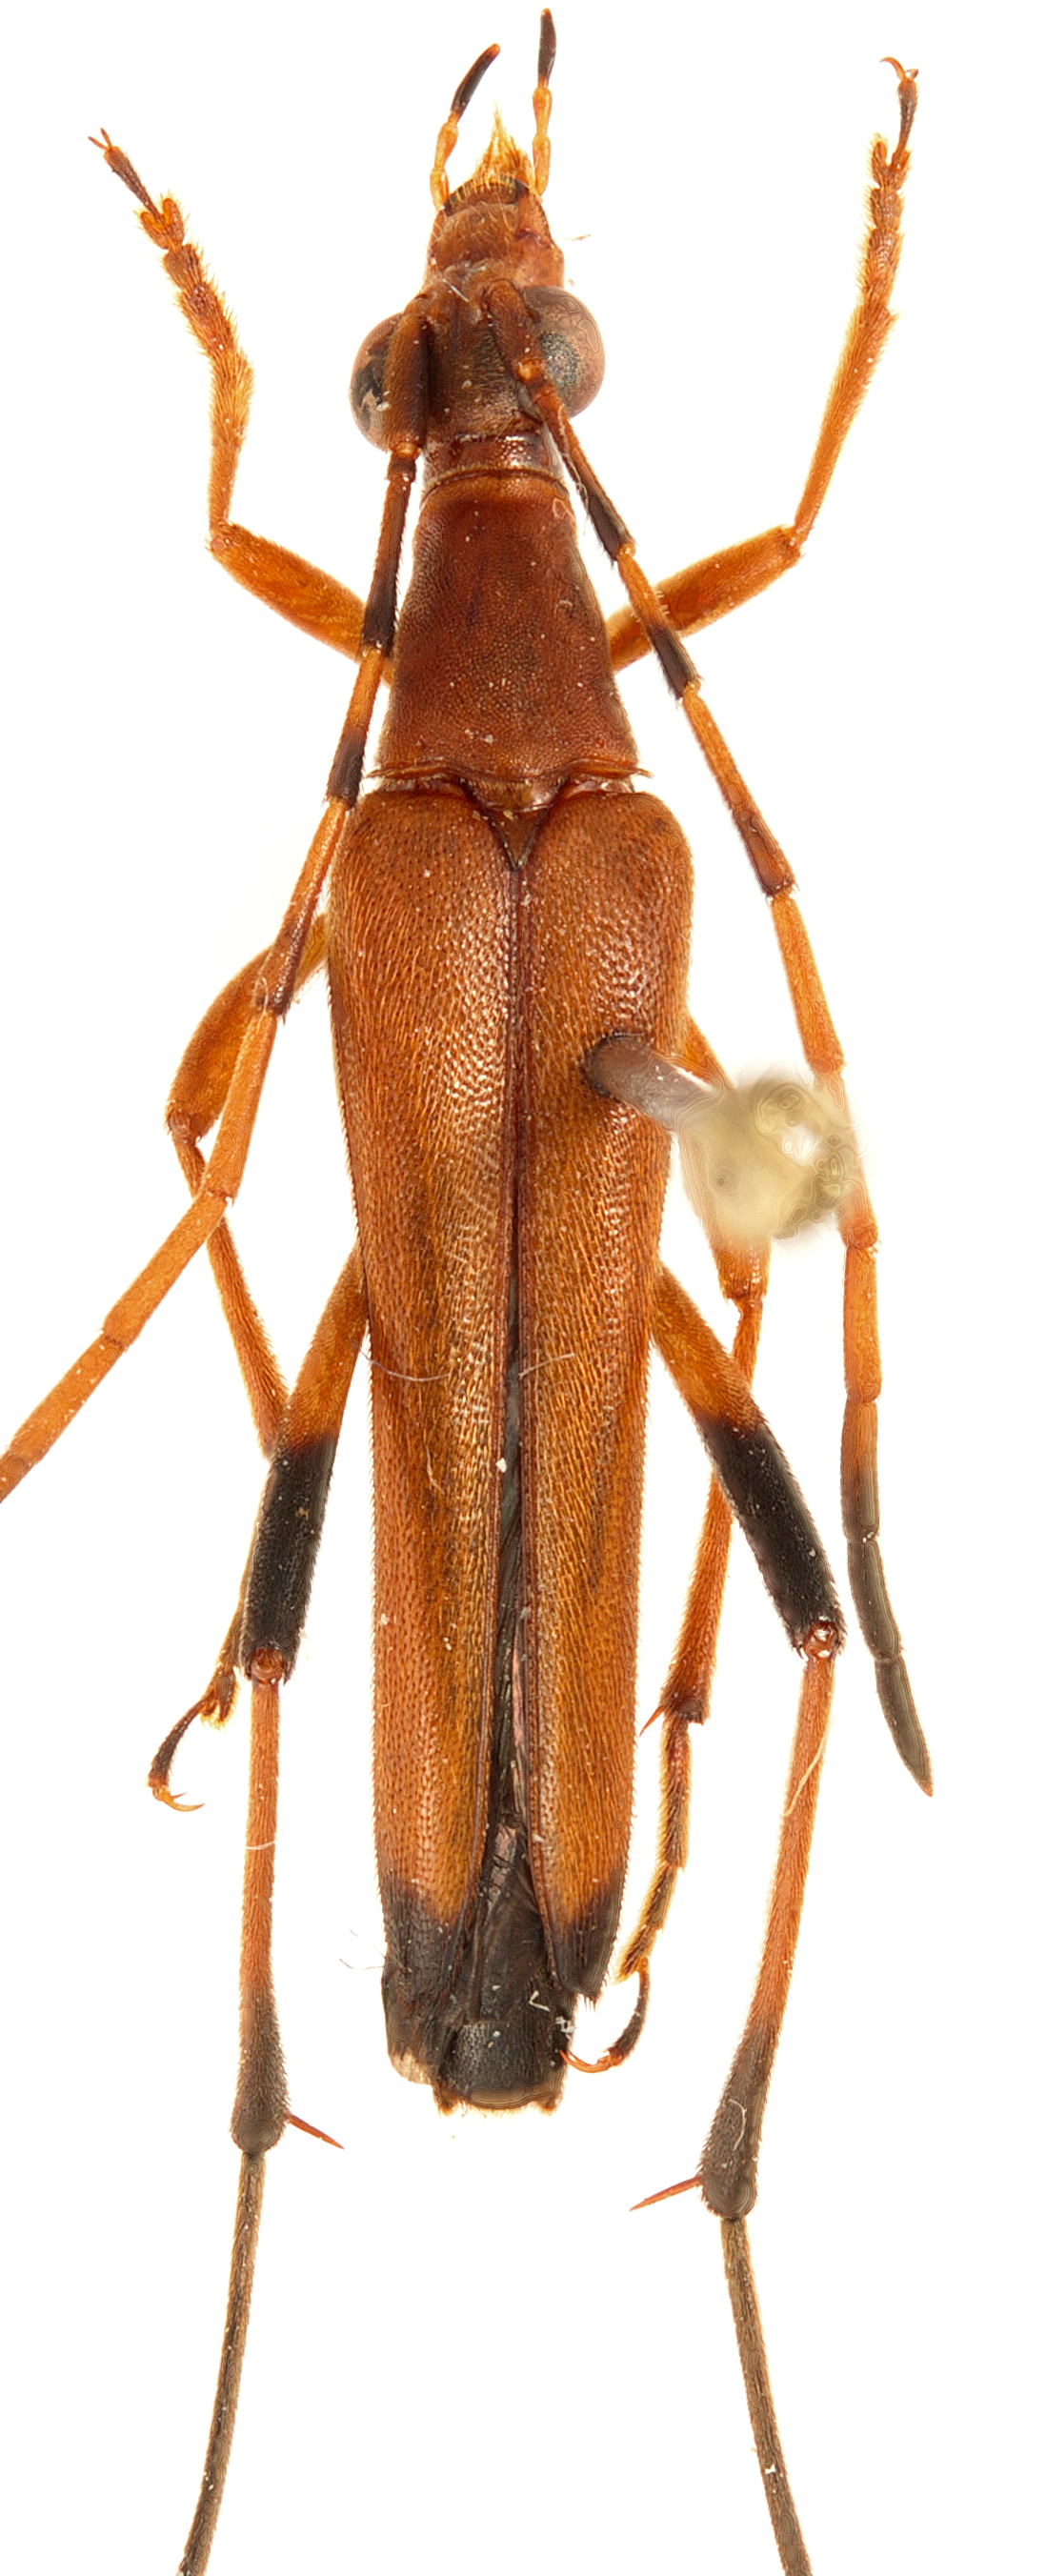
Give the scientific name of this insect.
Mimostrangalia inlateralis
